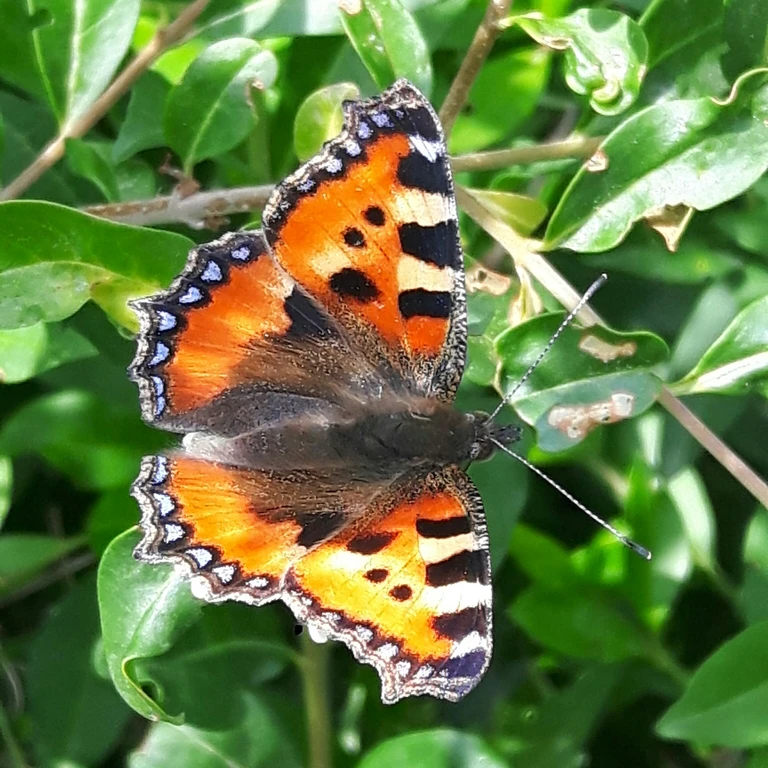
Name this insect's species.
Aglais urticae
